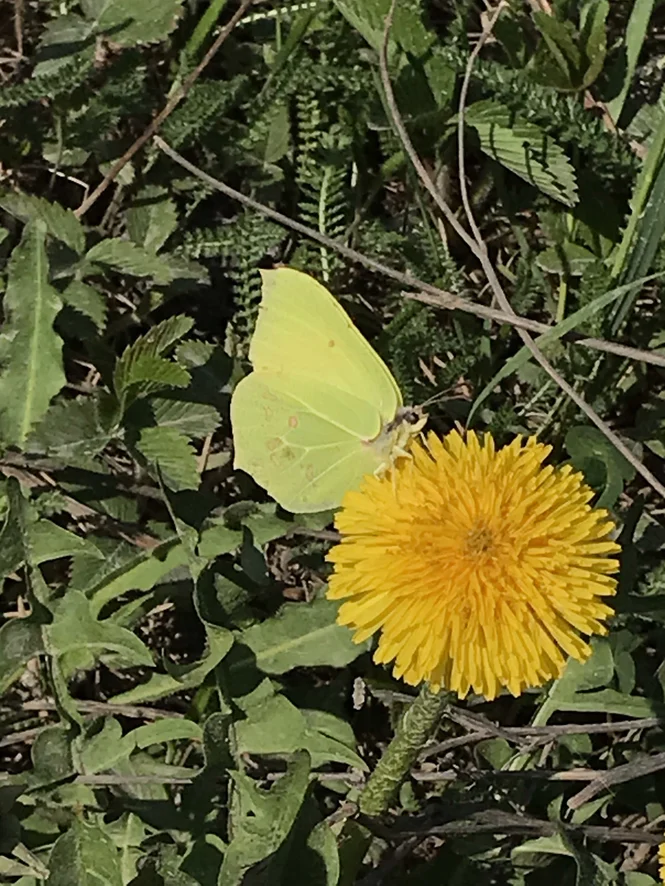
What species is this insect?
Gonepteryx rhamni
